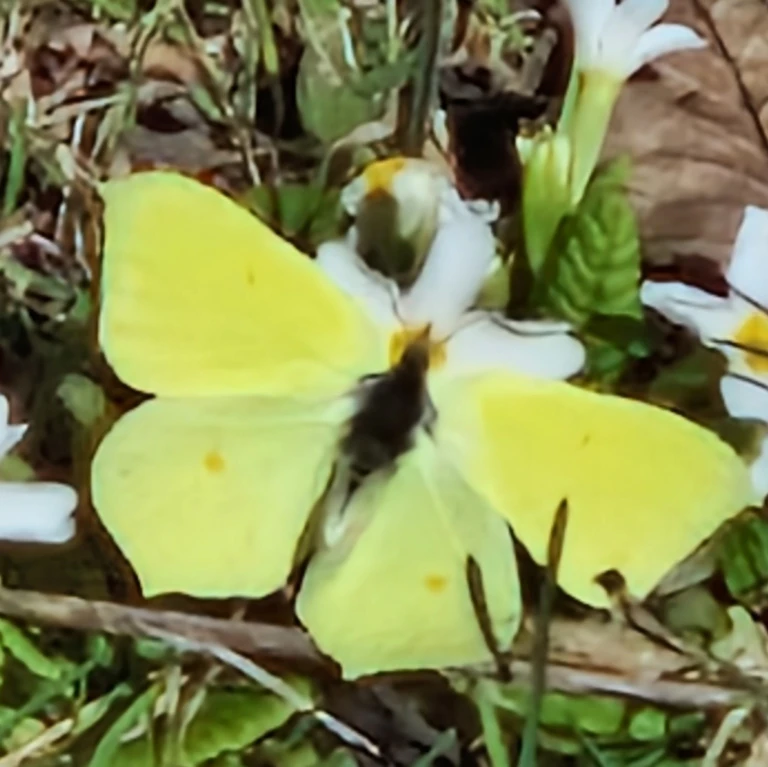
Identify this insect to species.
Gonepteryx rhamni
